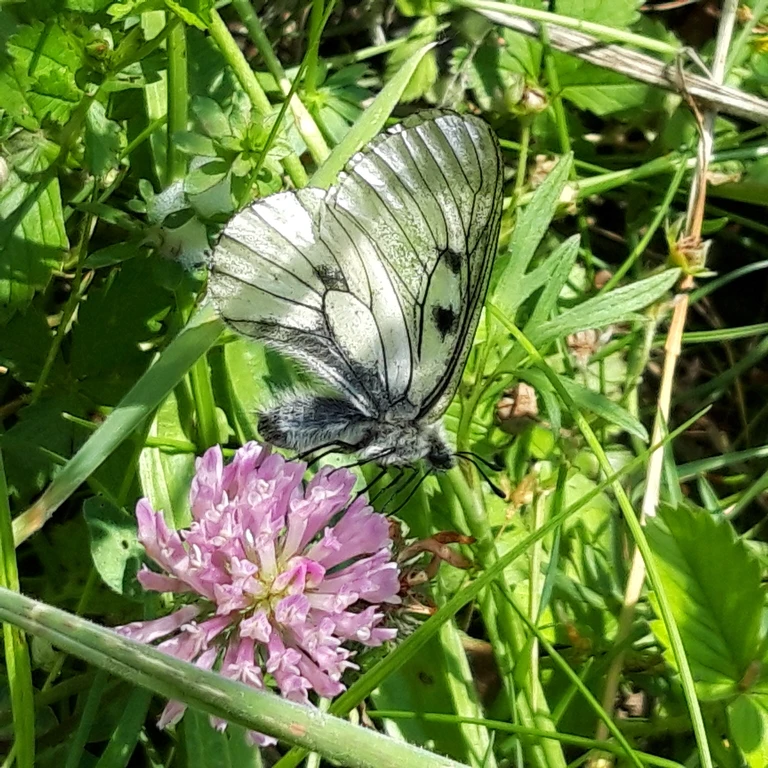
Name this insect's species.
Parnassius mnemosyne
